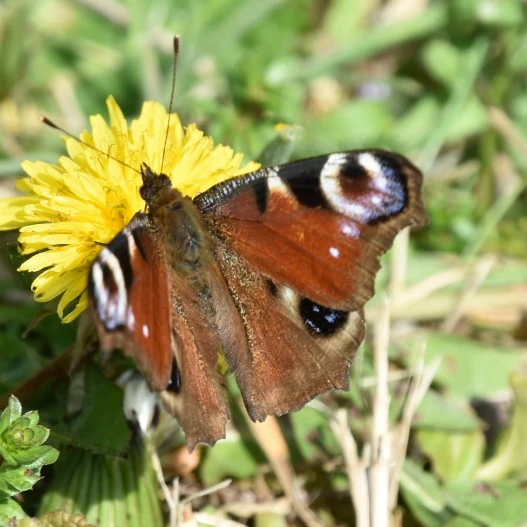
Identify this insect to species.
Aglais io
